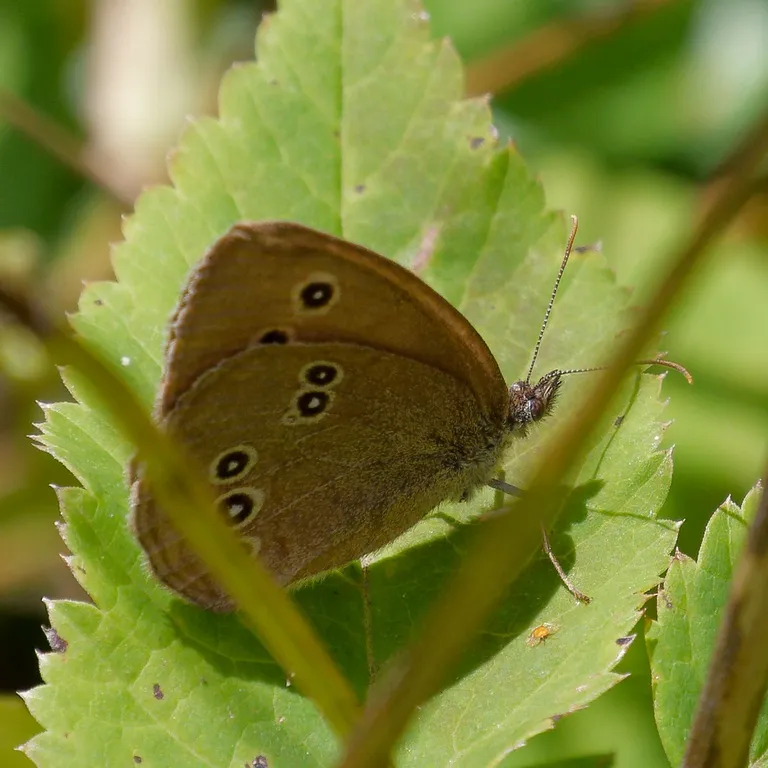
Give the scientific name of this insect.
Aphantopus hyperantus
